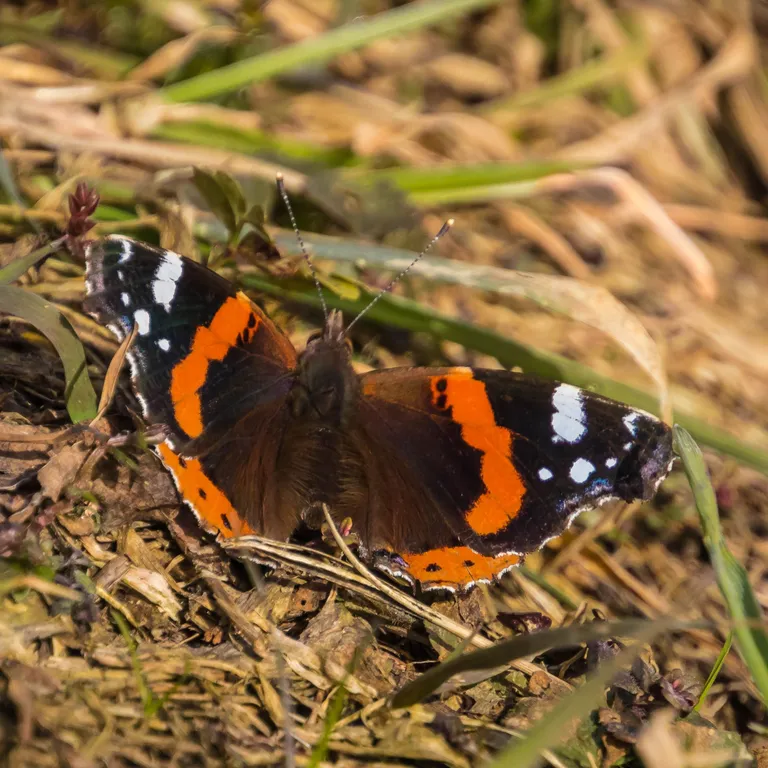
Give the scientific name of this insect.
Vanessa atalanta
